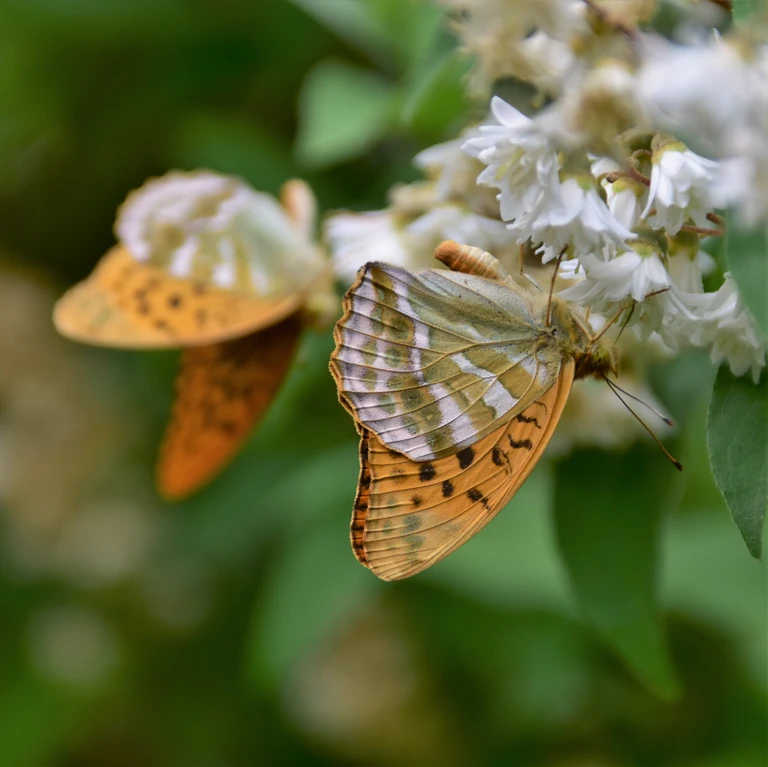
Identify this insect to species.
Argynnis paphia
